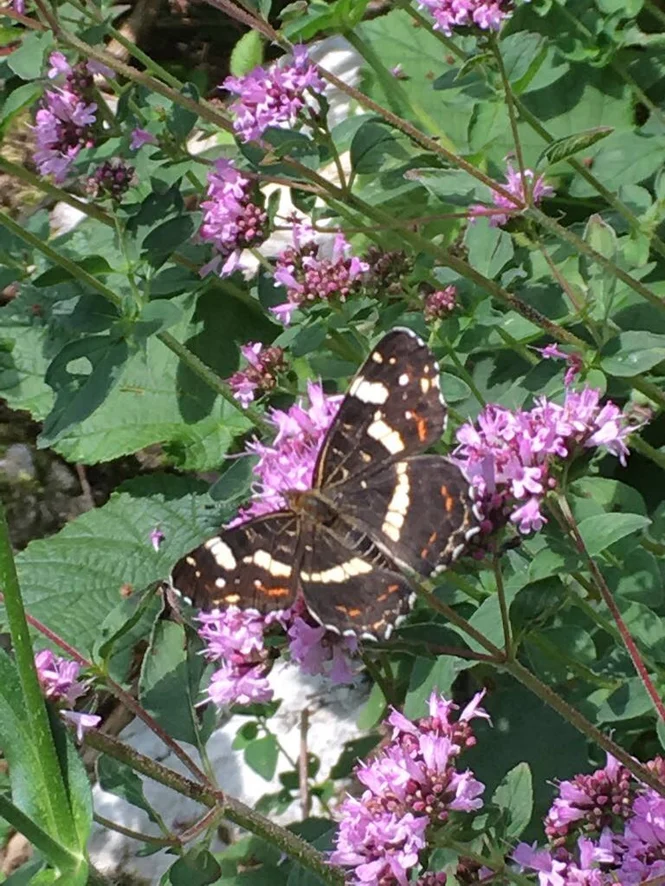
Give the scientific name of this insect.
Araschnia levana
